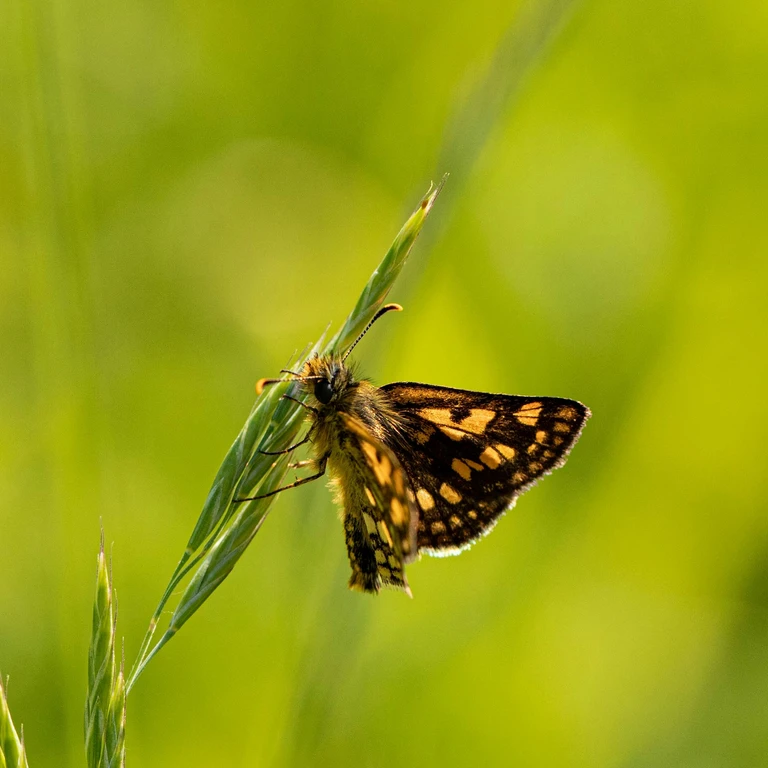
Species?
Carterocephalus palaemon
